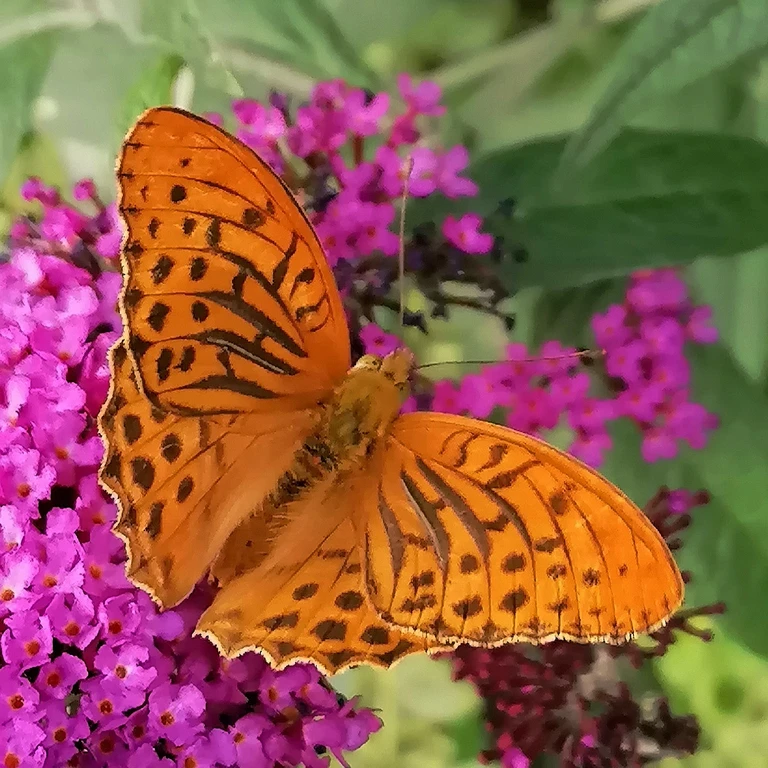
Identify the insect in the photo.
Argynnis paphia
